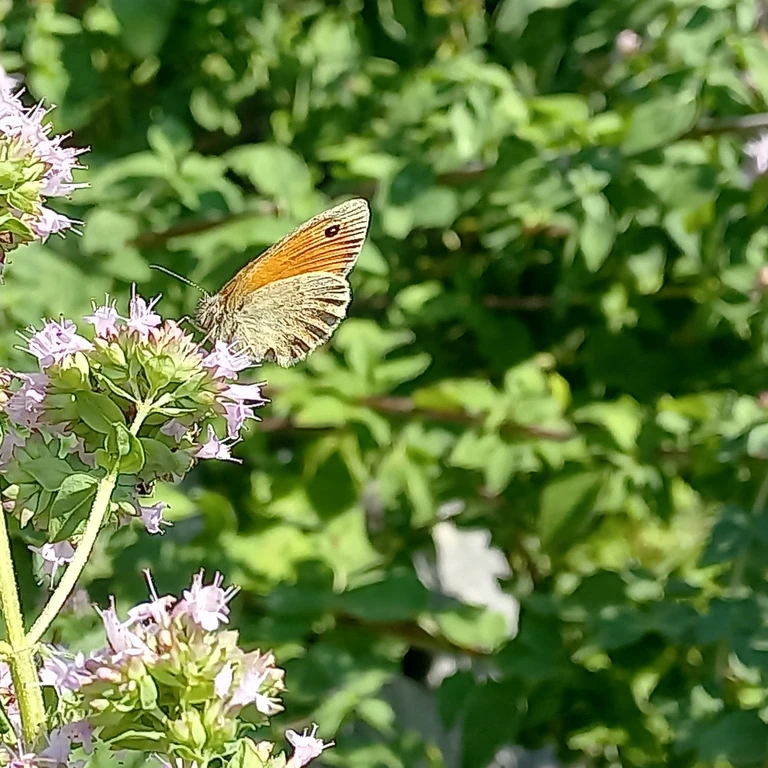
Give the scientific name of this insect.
Coenonympha pamphilus
